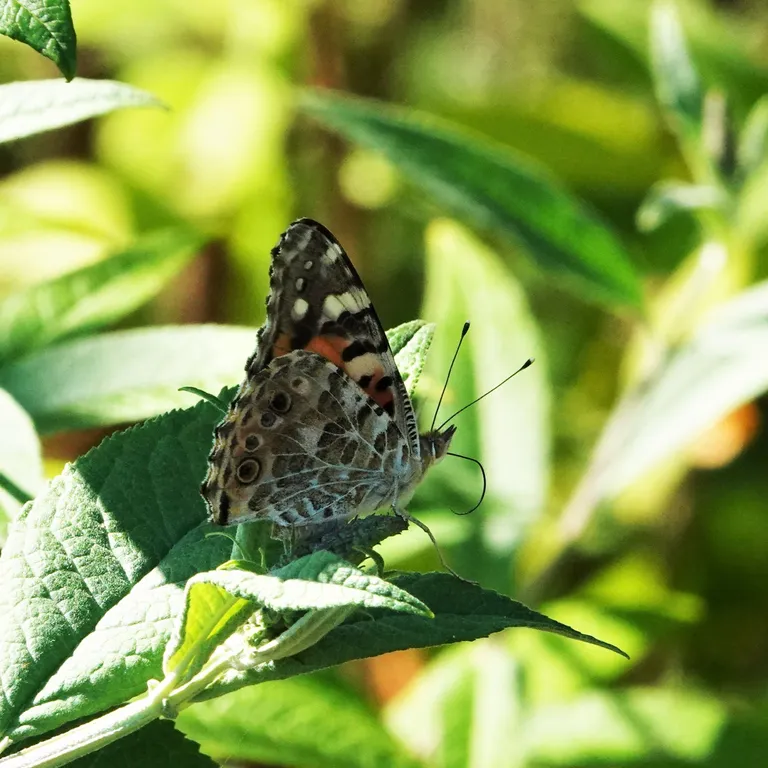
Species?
Vanessa cardui
